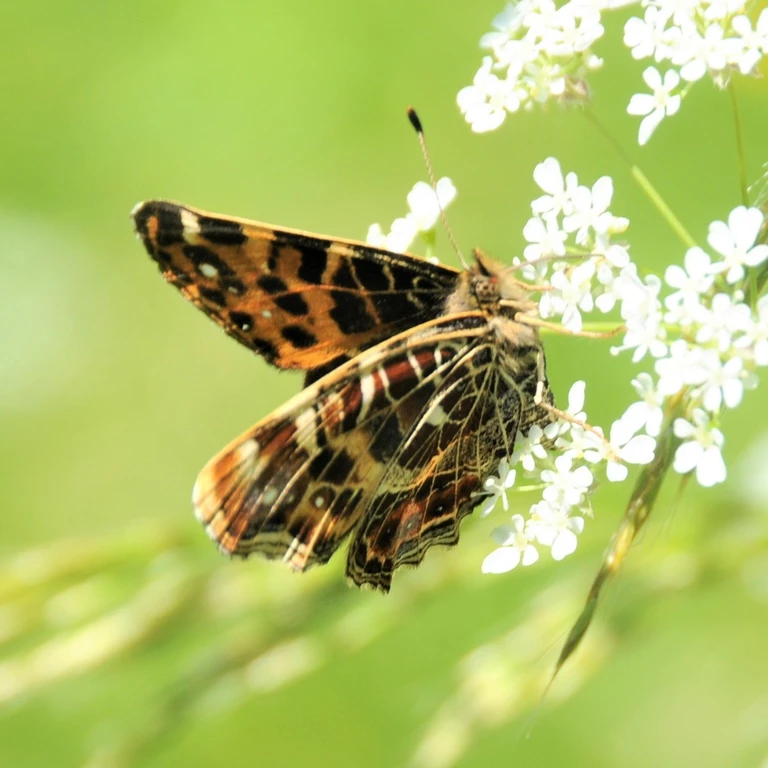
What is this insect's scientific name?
Araschnia levana
